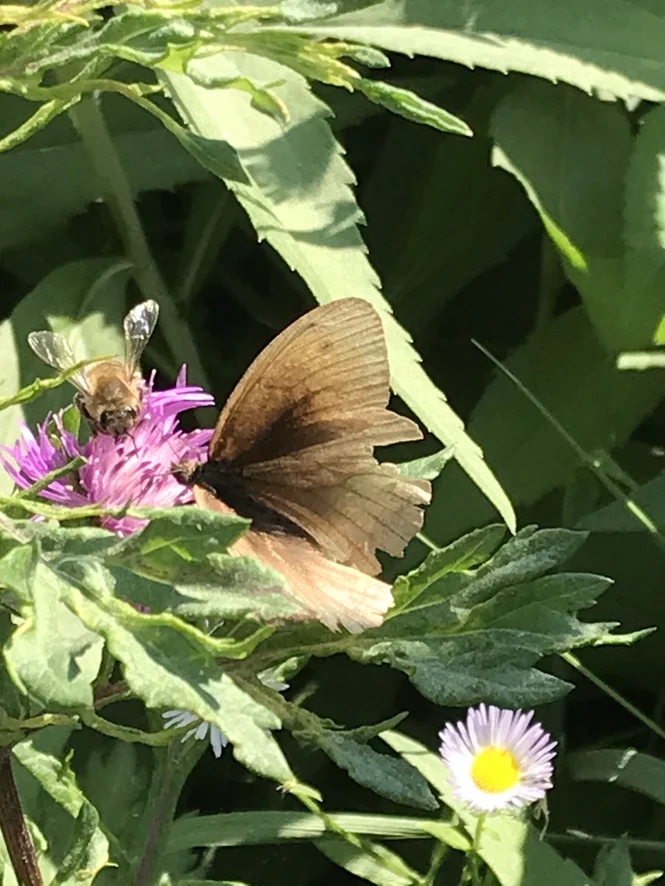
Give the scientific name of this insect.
Maniola jurtina
